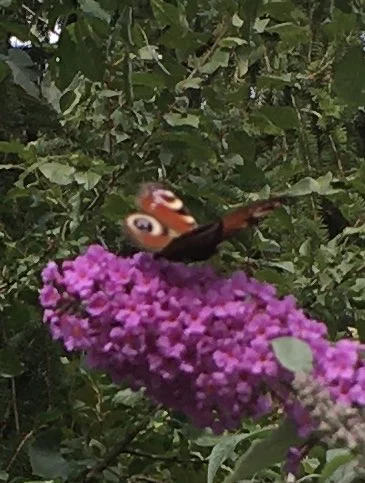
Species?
Aglais io
